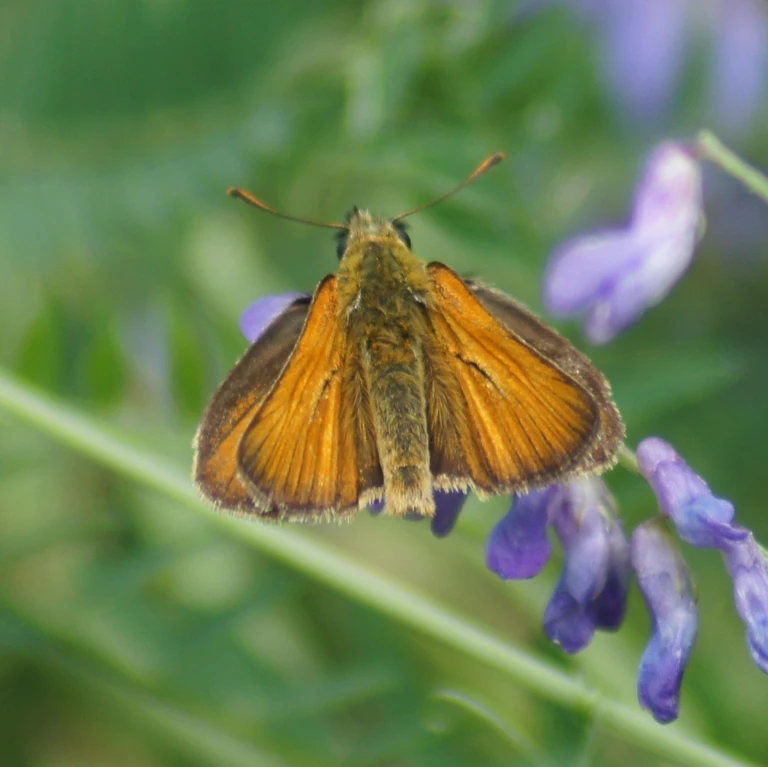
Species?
Thymelicus sylvestris
